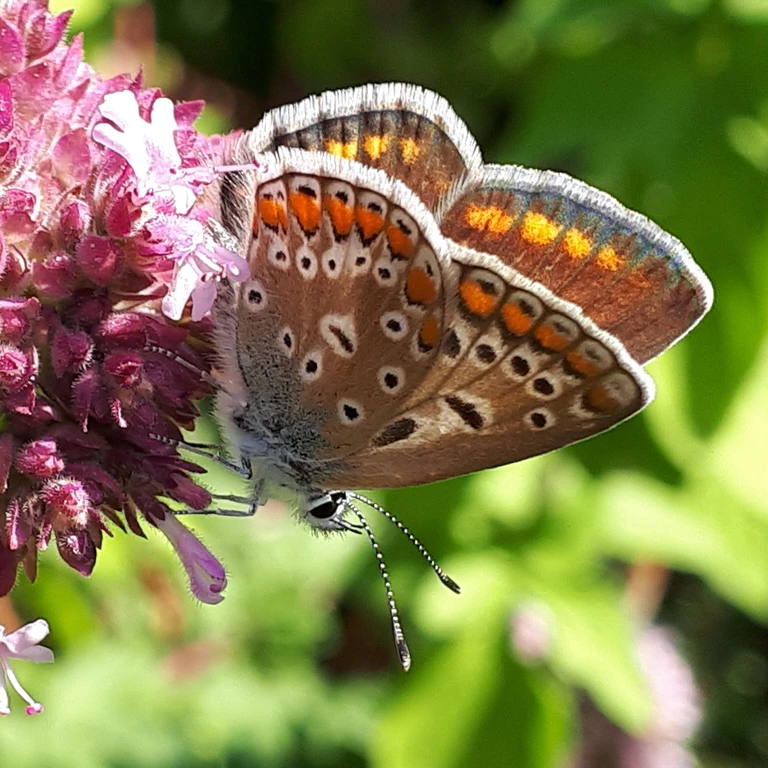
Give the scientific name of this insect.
Polyommatus icarus
